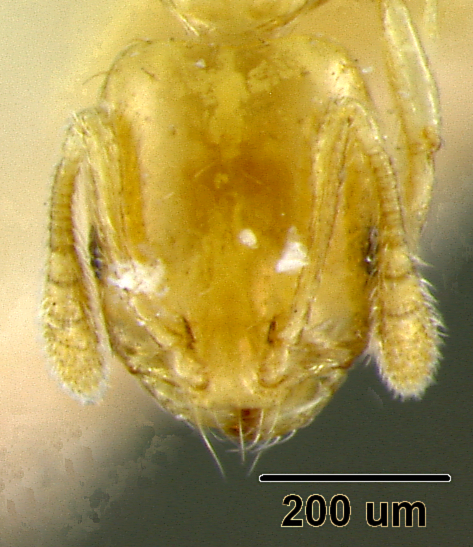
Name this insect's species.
Monomorium bimaculatum
